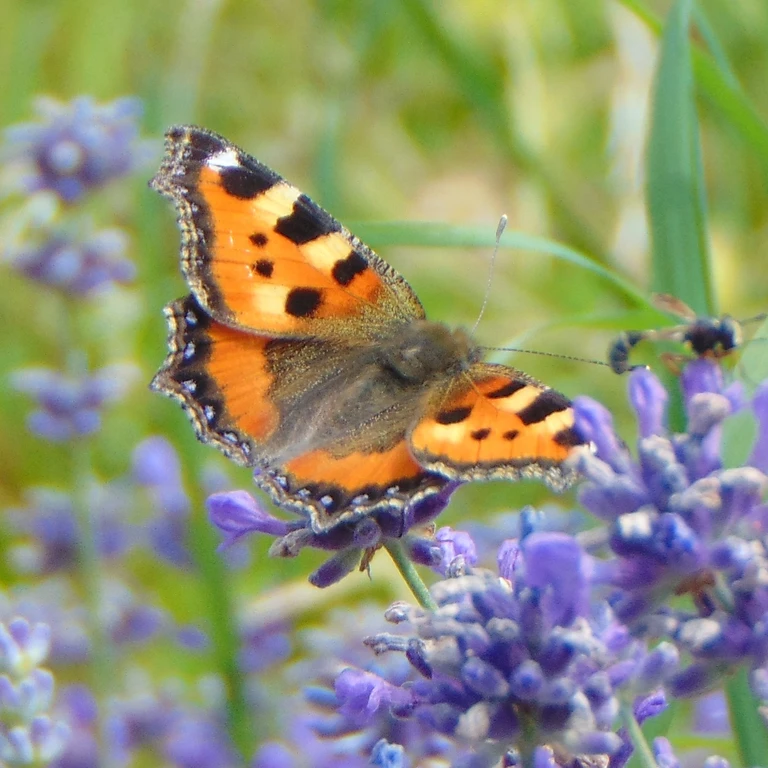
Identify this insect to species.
Aglais urticae
